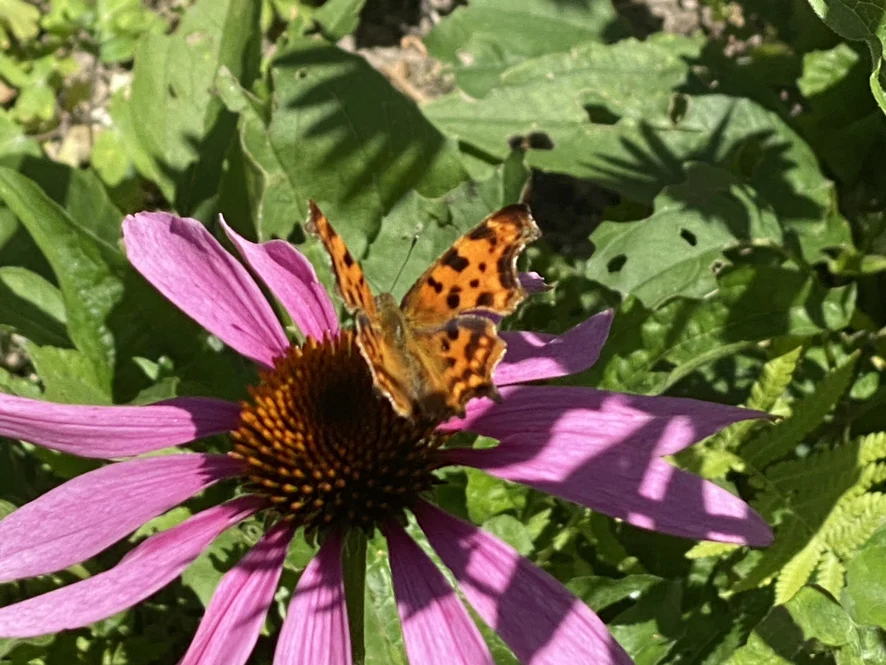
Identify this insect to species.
Polygonia c-album
